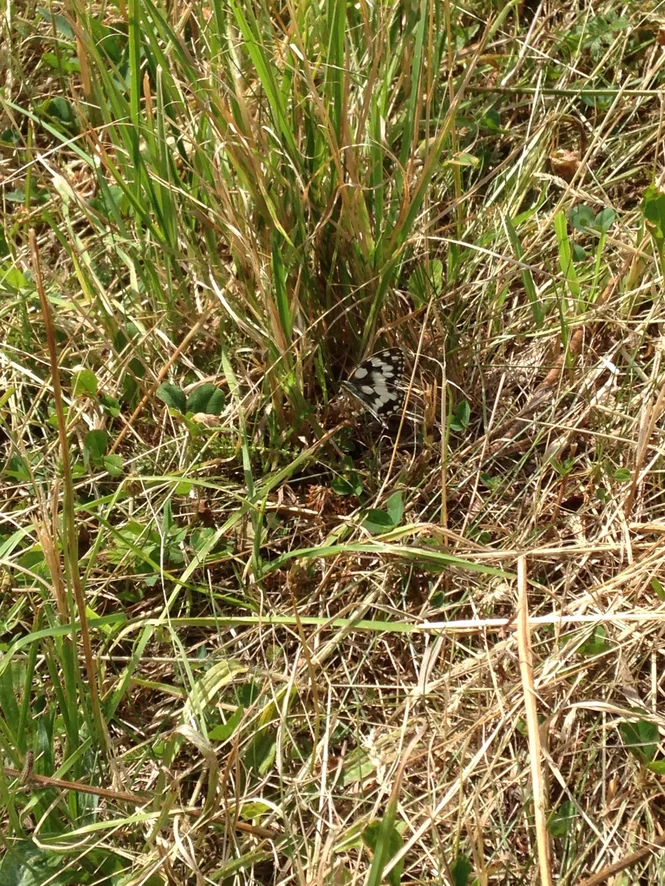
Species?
Melanargia galathea
